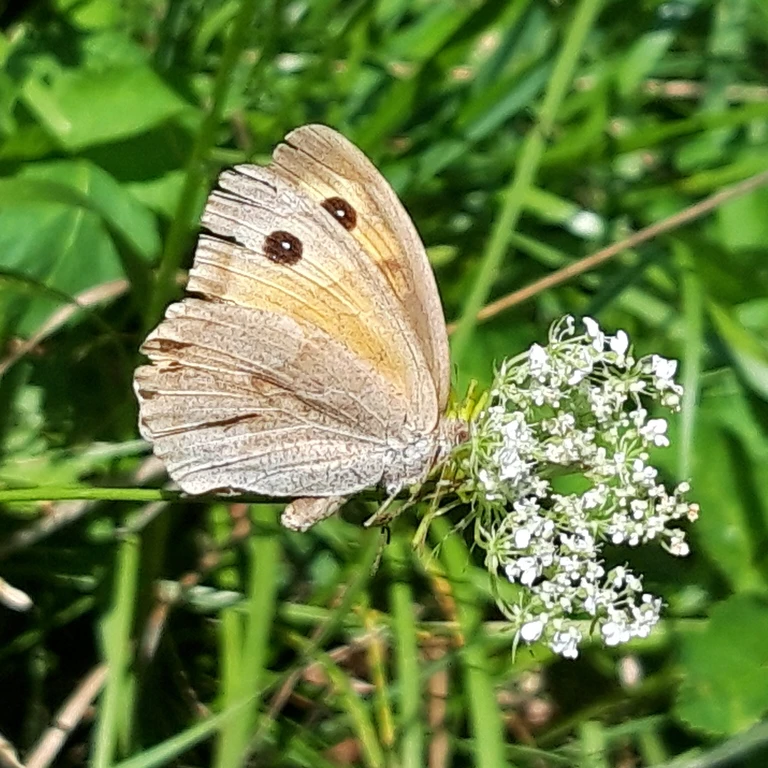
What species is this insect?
Maniola jurtina
